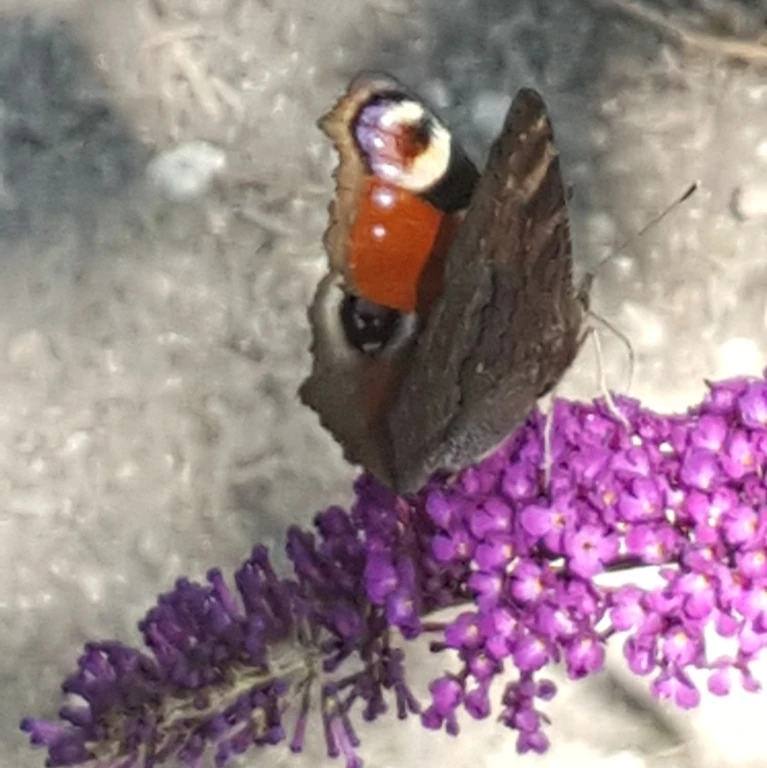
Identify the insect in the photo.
Aglais io
